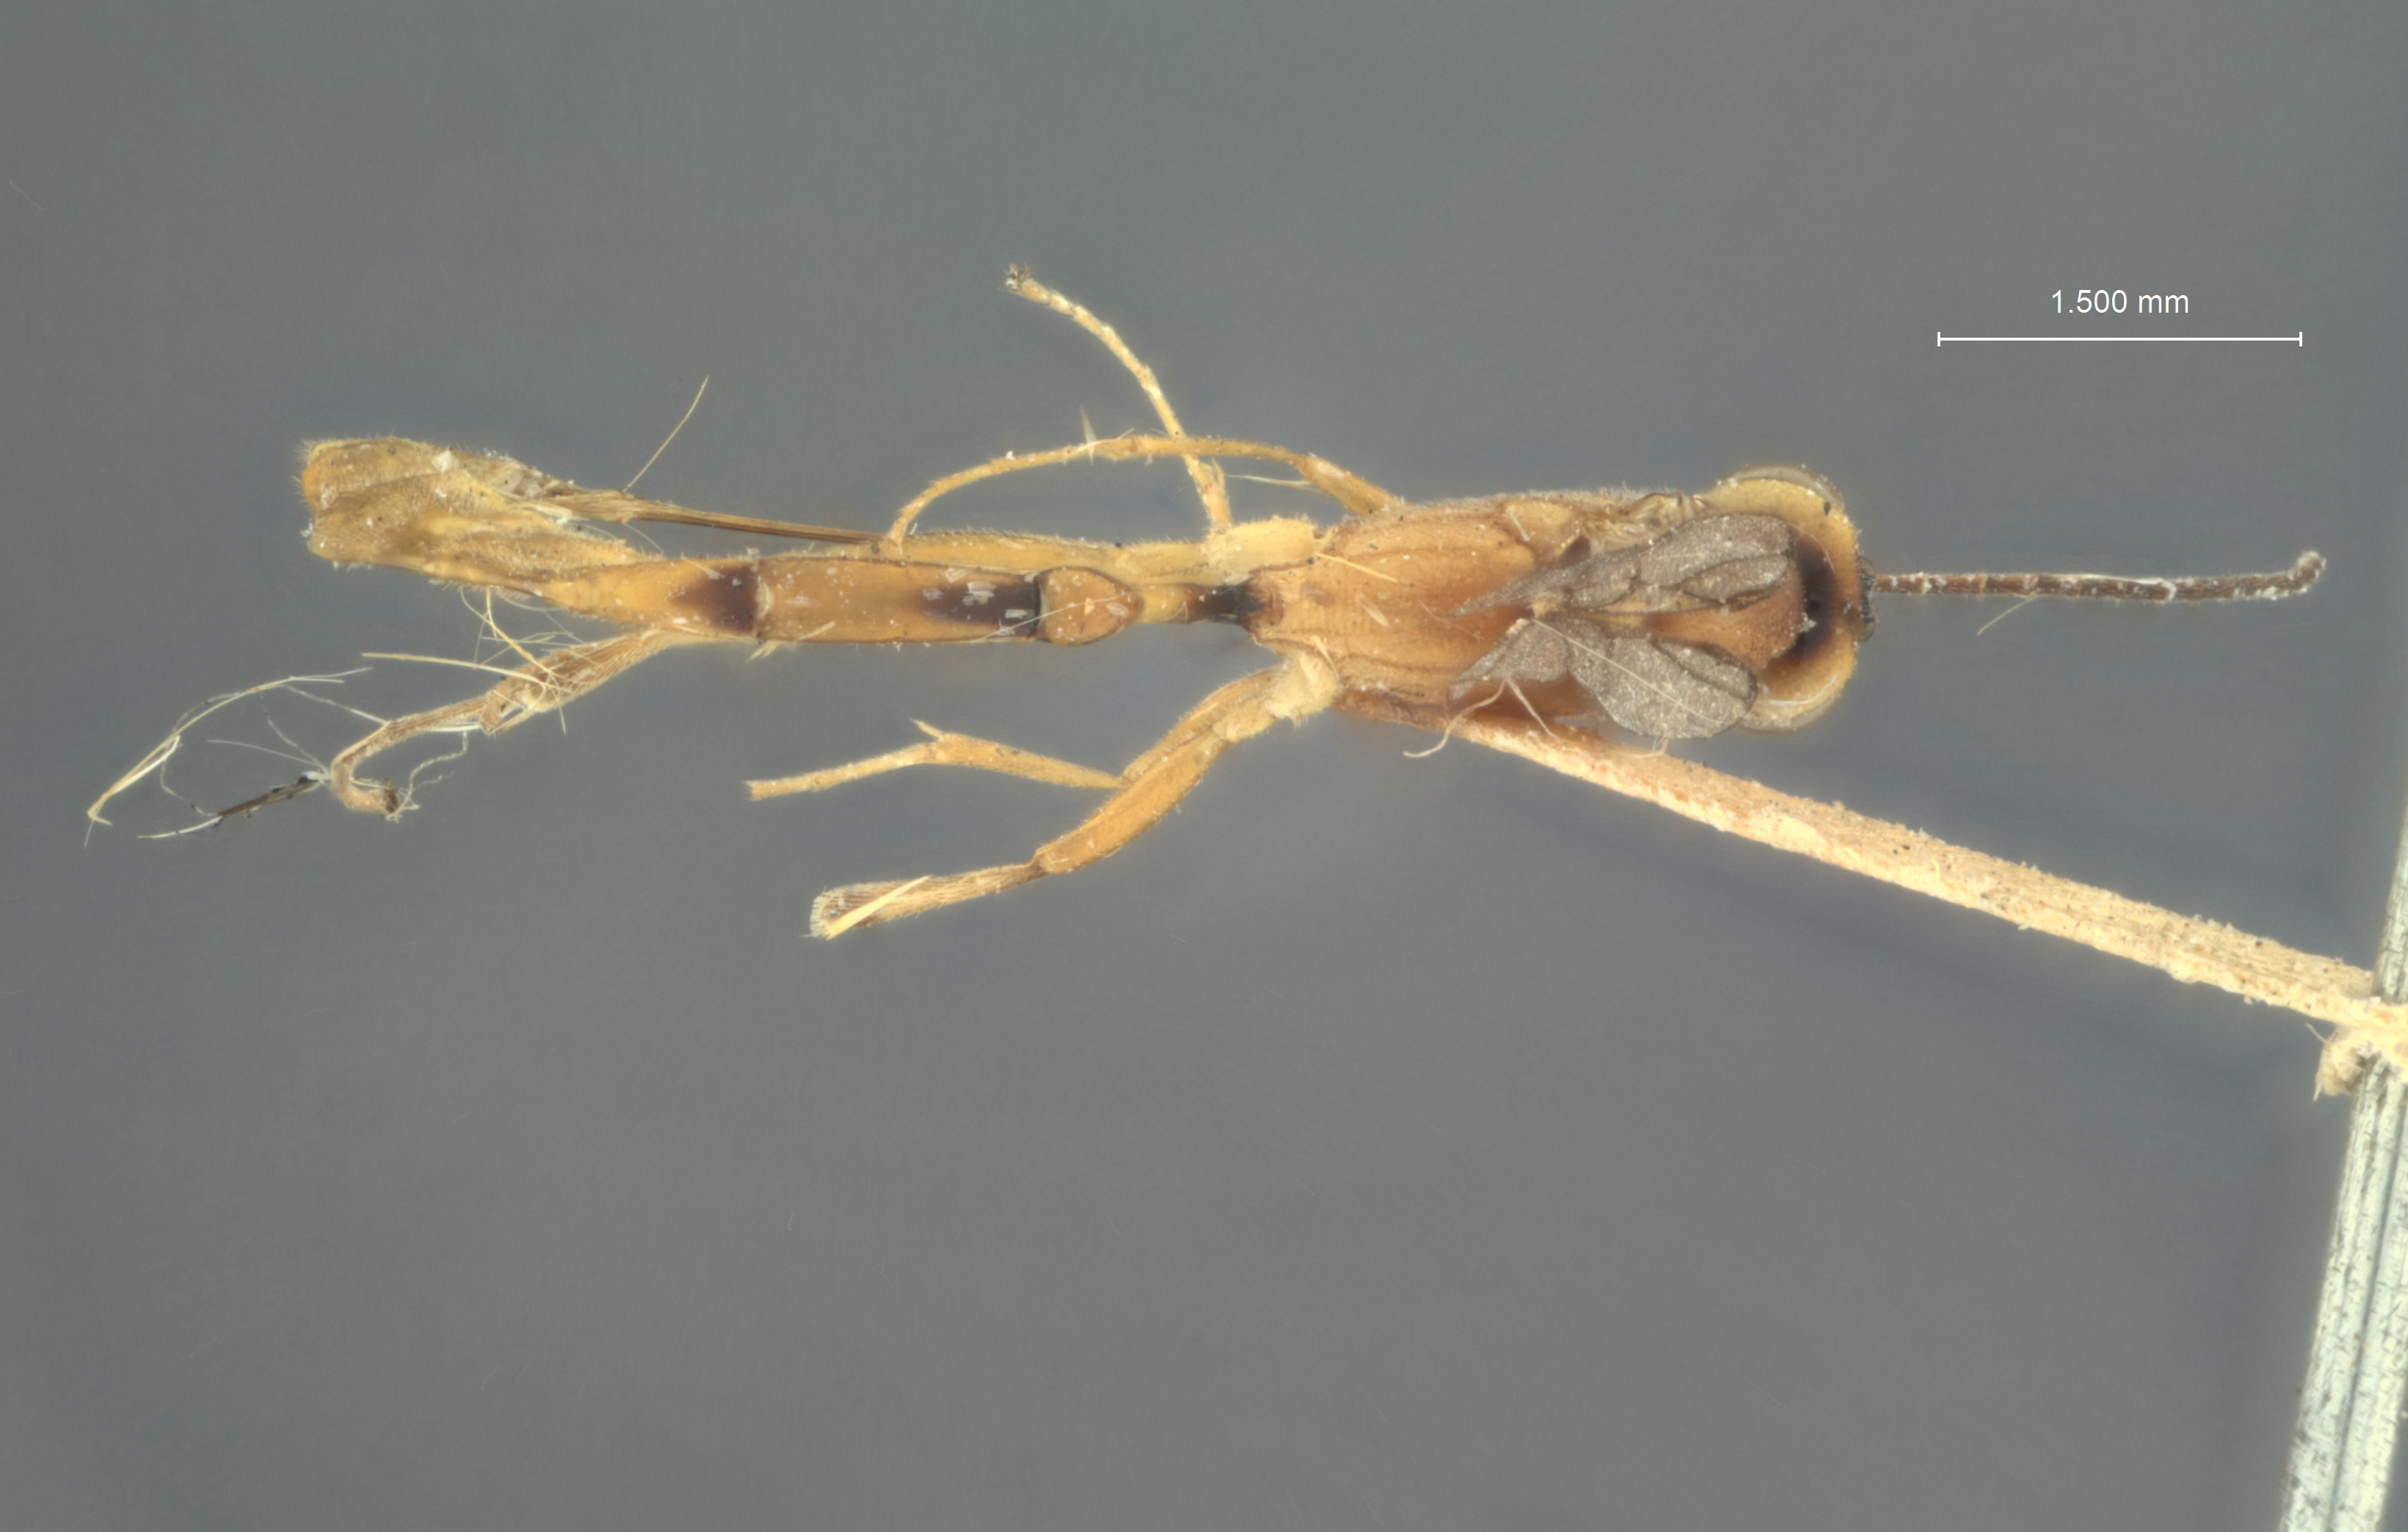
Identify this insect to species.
Temelucha philippinensis
